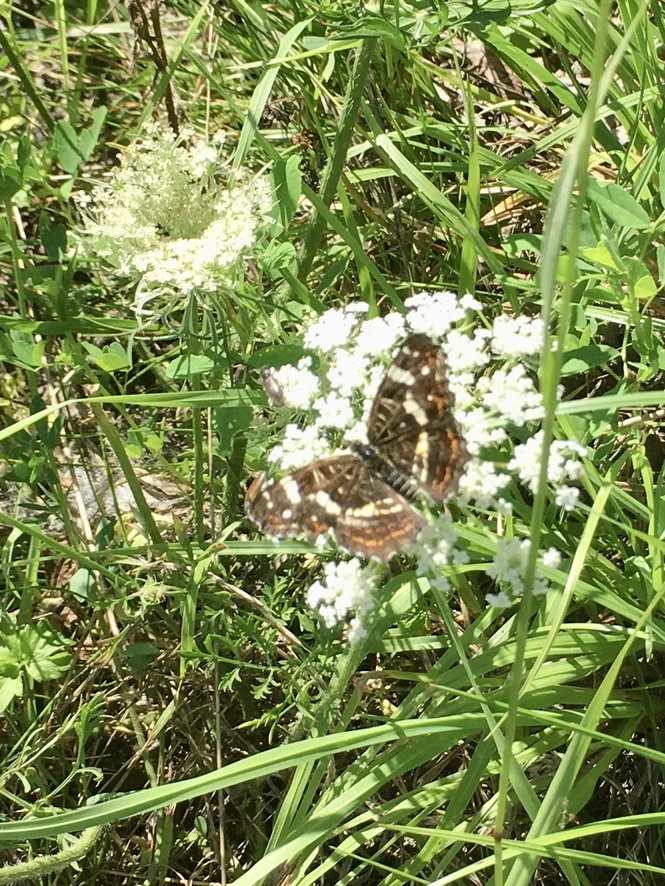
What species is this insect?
Araschnia levana
